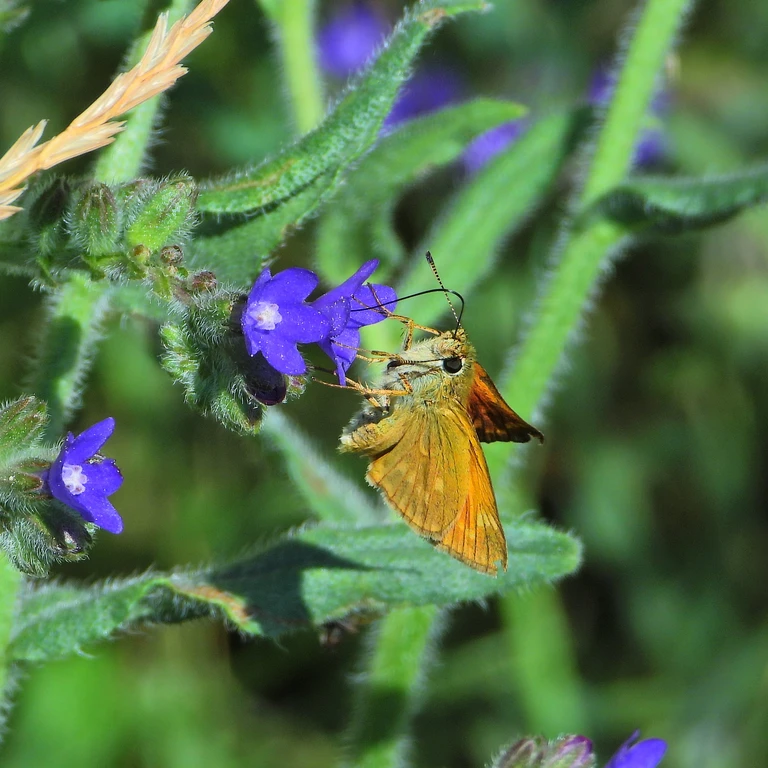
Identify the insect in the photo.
Ochlodes sylvanus (also Ochlodes venata)
